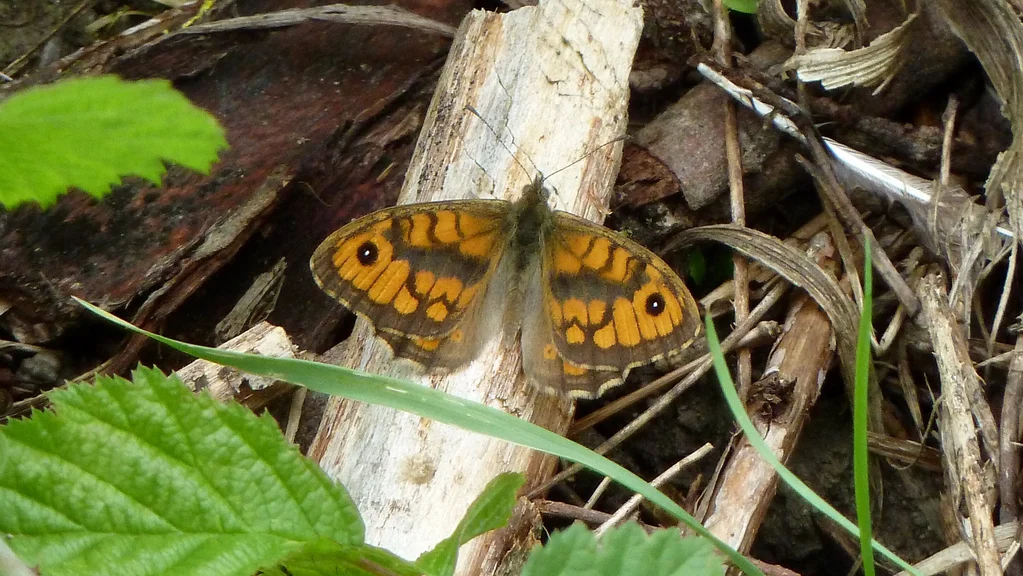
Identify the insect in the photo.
Lasiommata megera (also Pararge megera)
